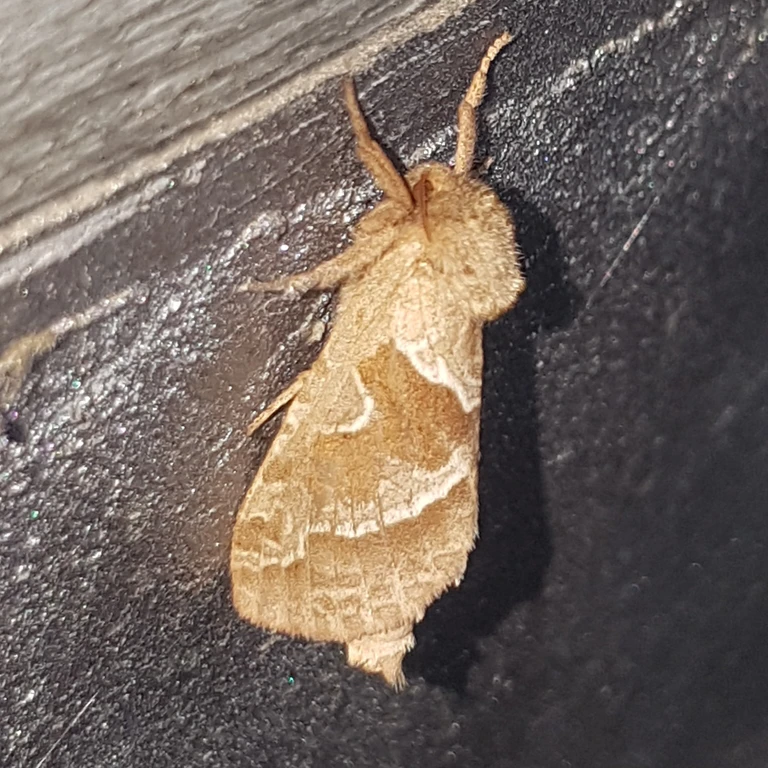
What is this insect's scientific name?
Triodia sylvina
